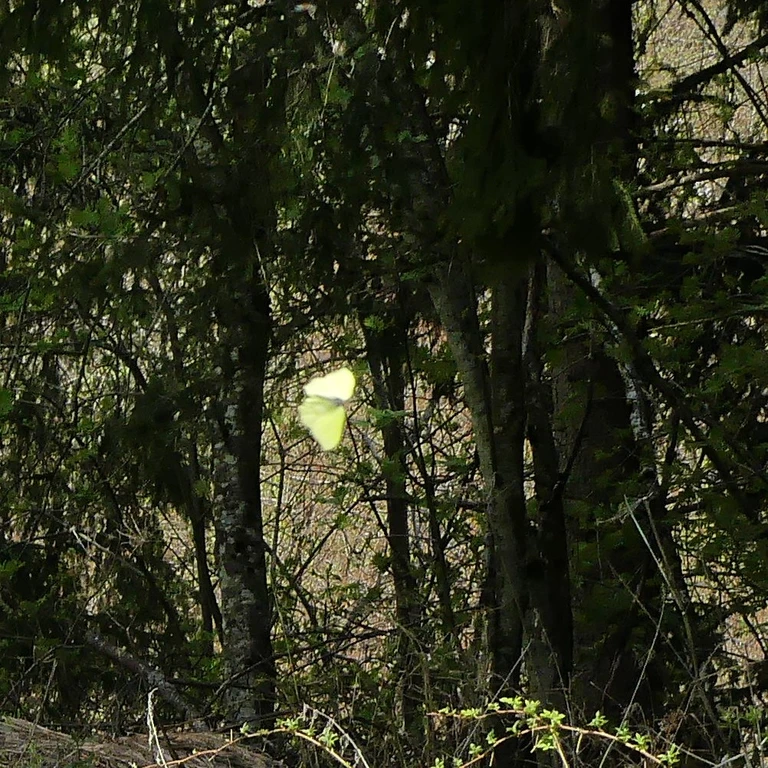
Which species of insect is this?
Gonepteryx rhamni
